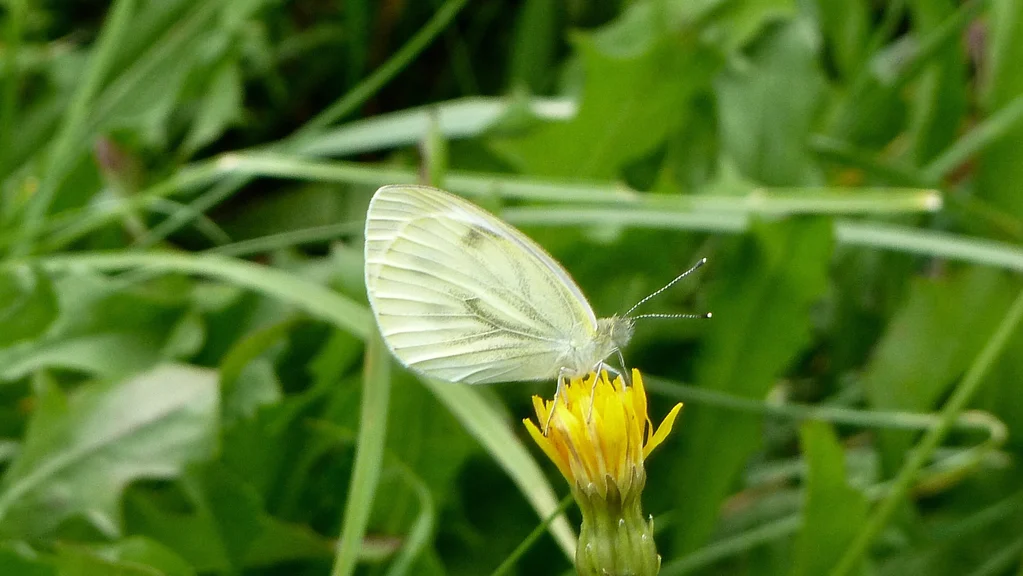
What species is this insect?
Pieris napi
